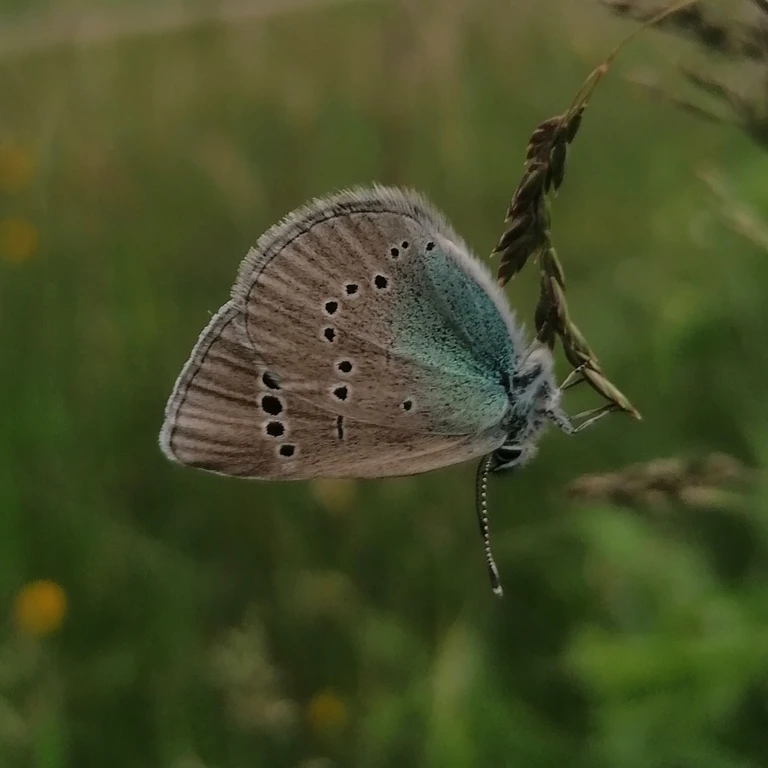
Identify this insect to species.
Glaucopsyche alexis
